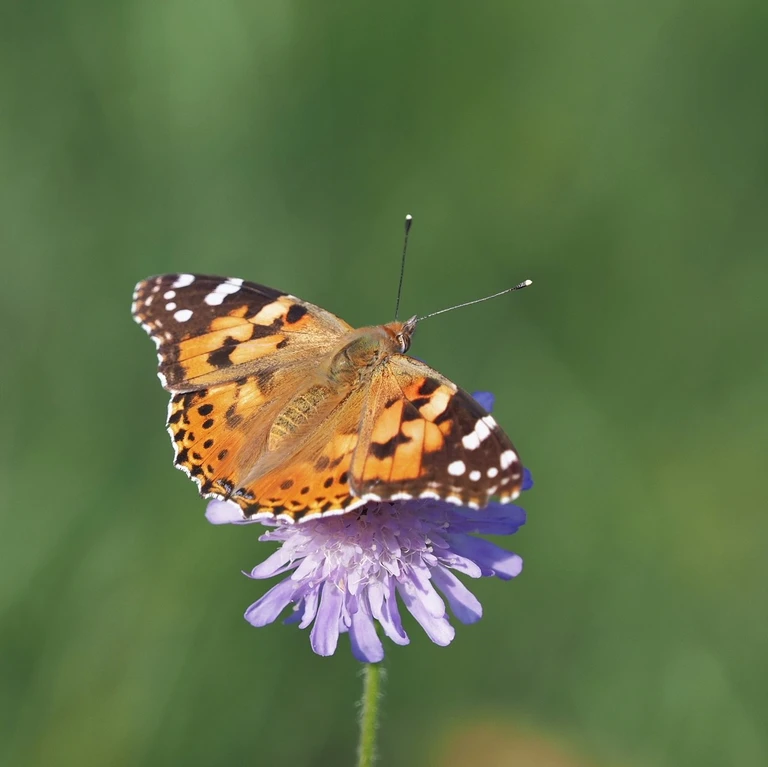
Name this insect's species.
Vanessa cardui
